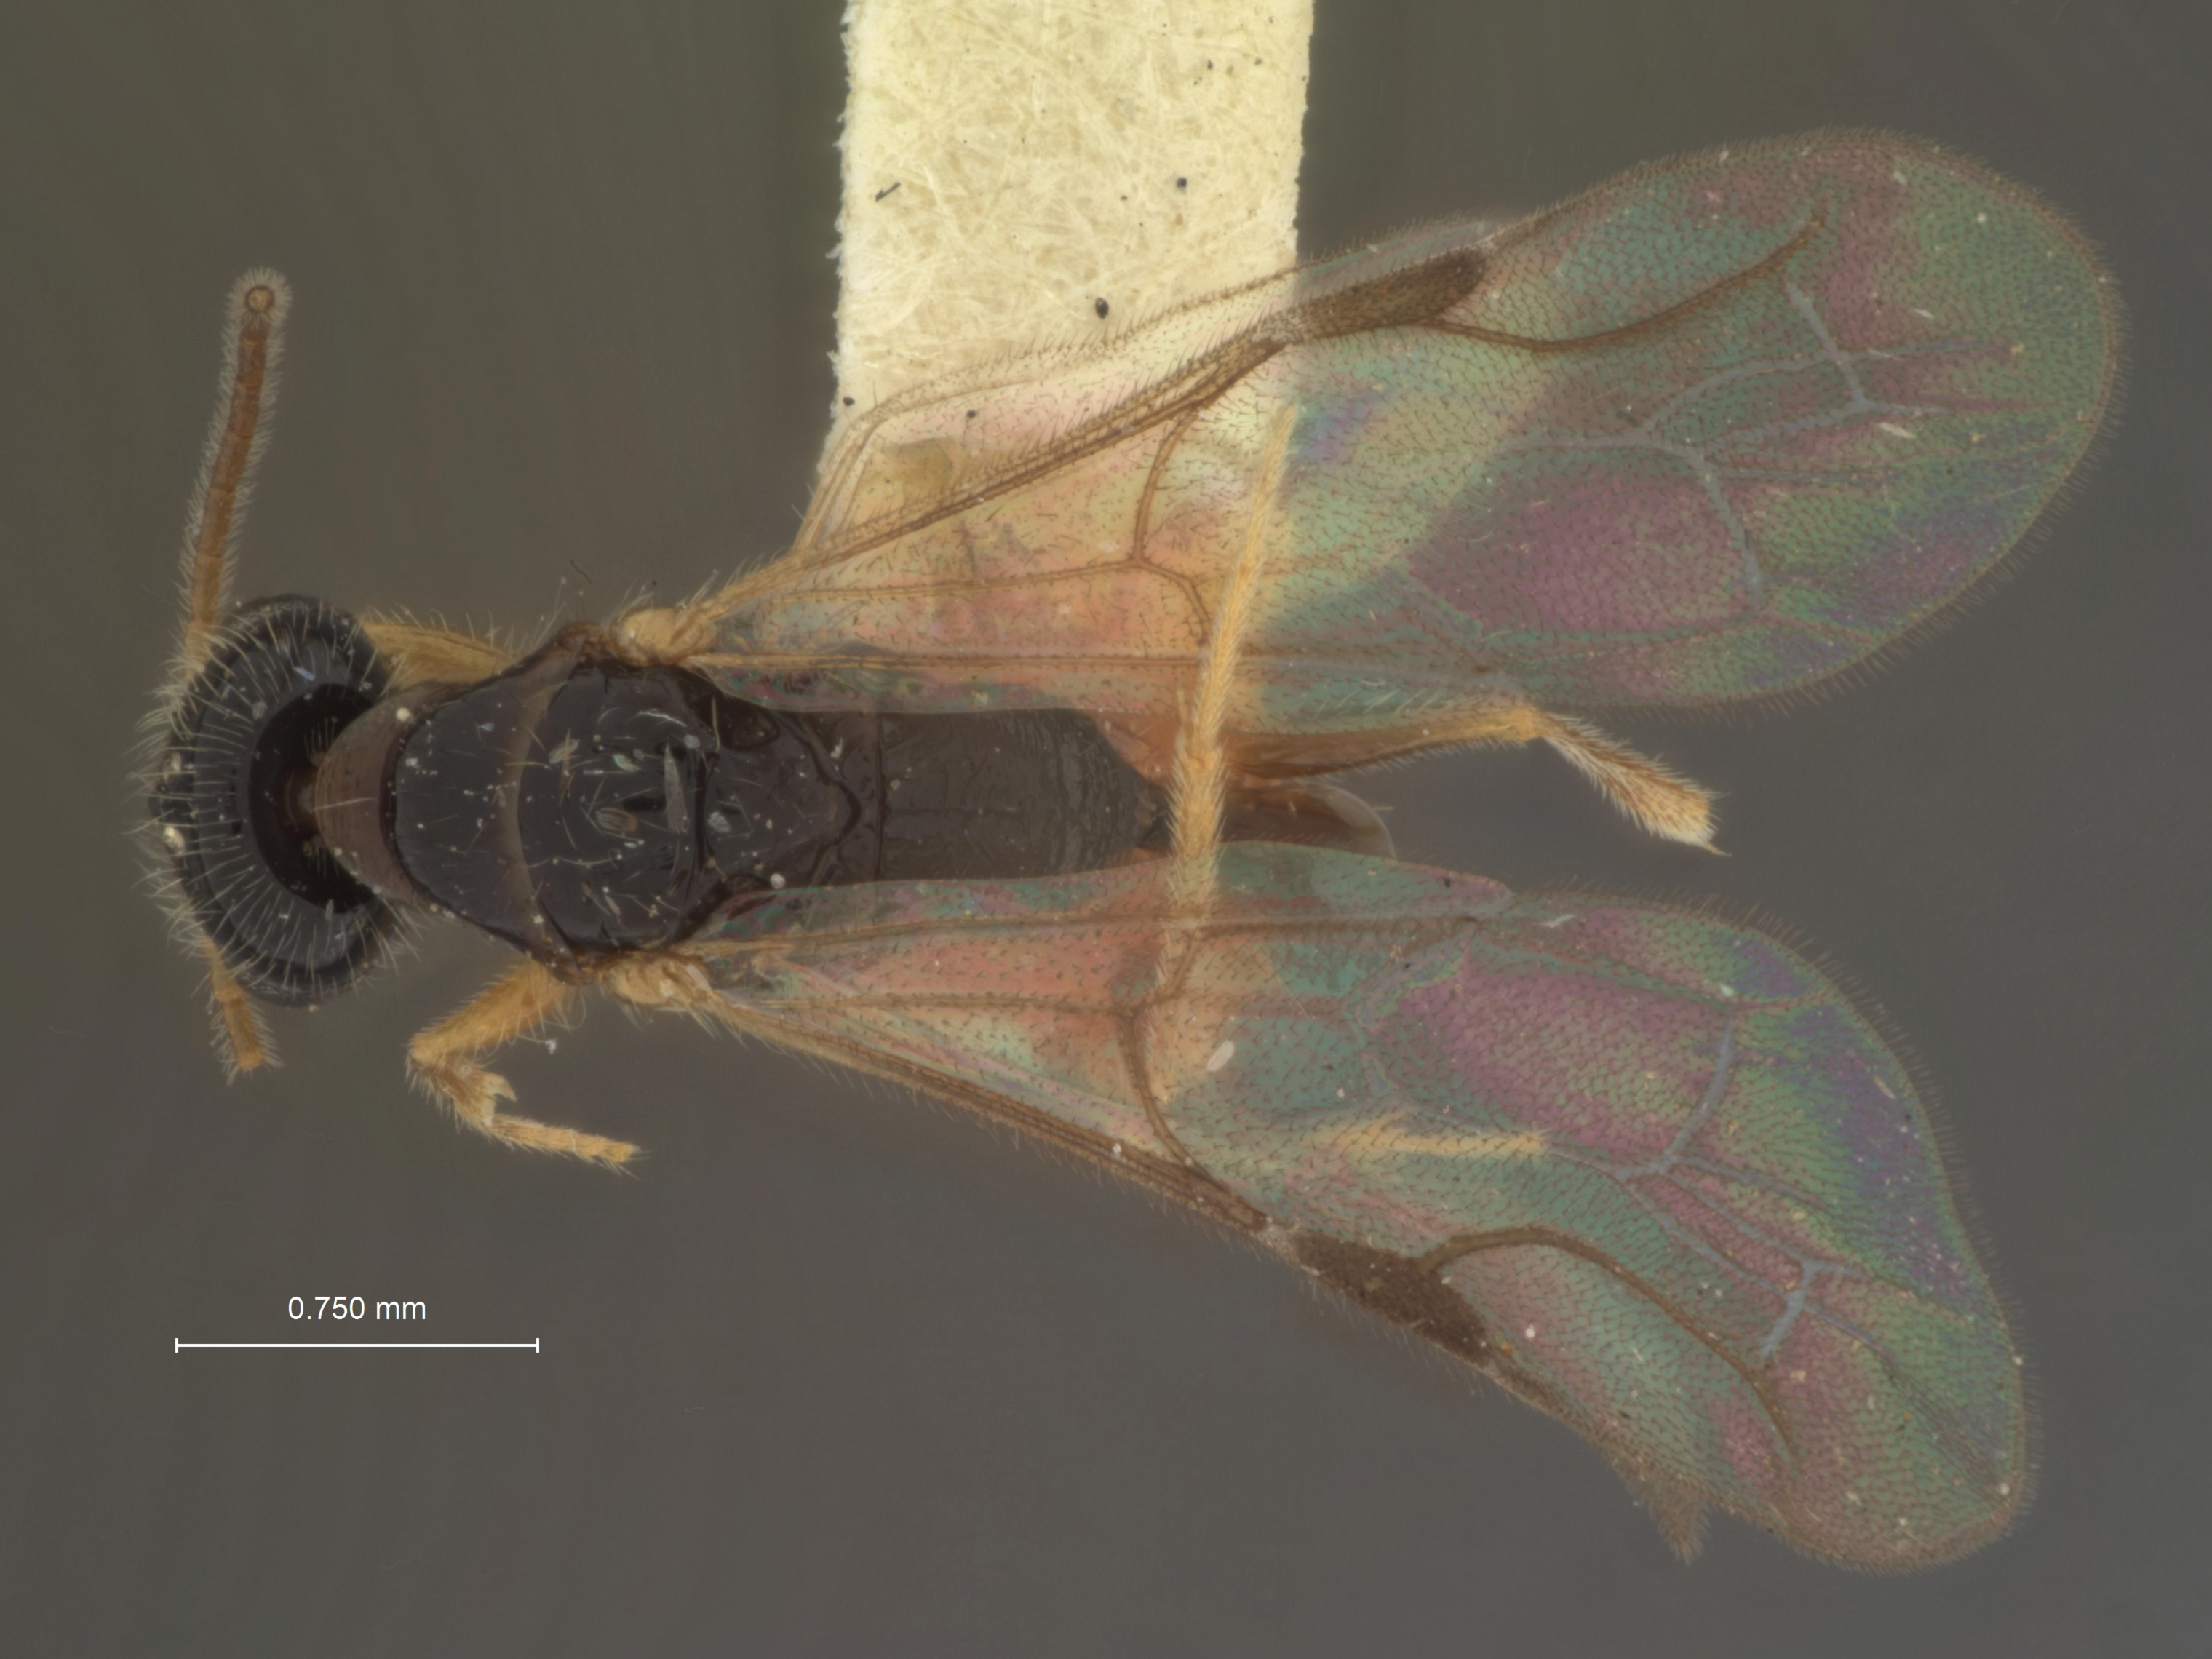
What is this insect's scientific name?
Misepyris politus
